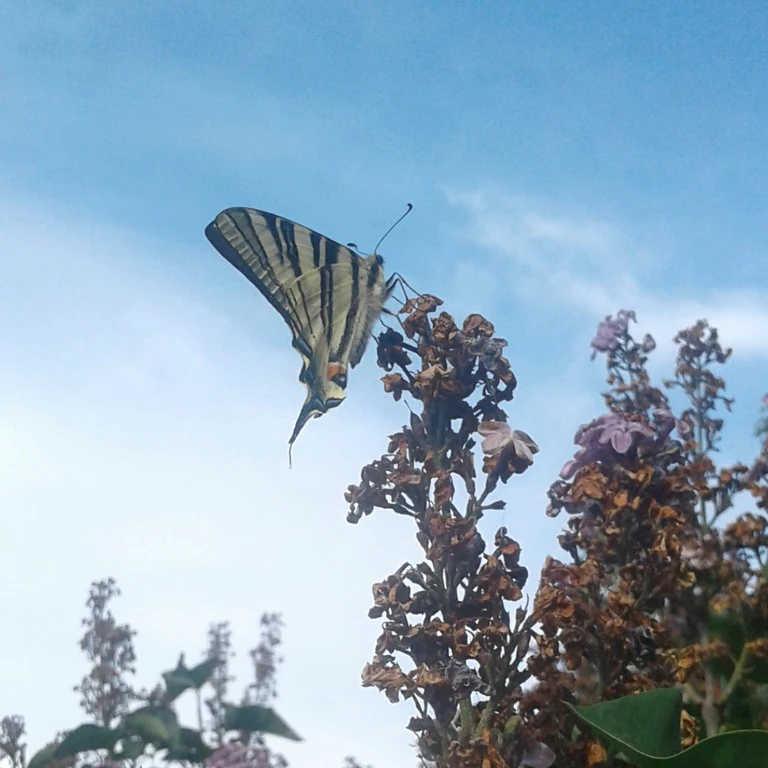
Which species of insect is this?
Iphiclides podalirius
